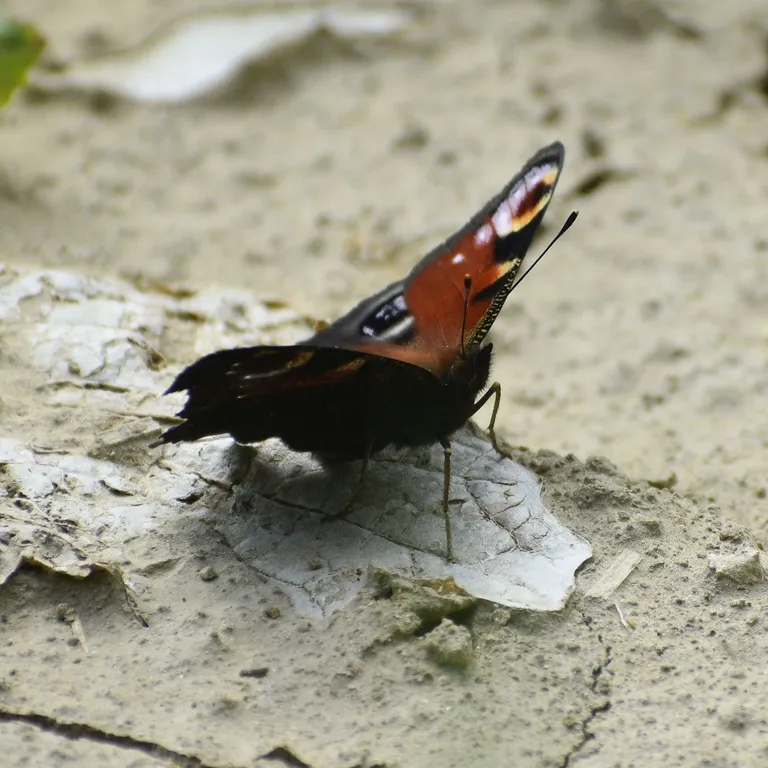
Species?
Aglais io
